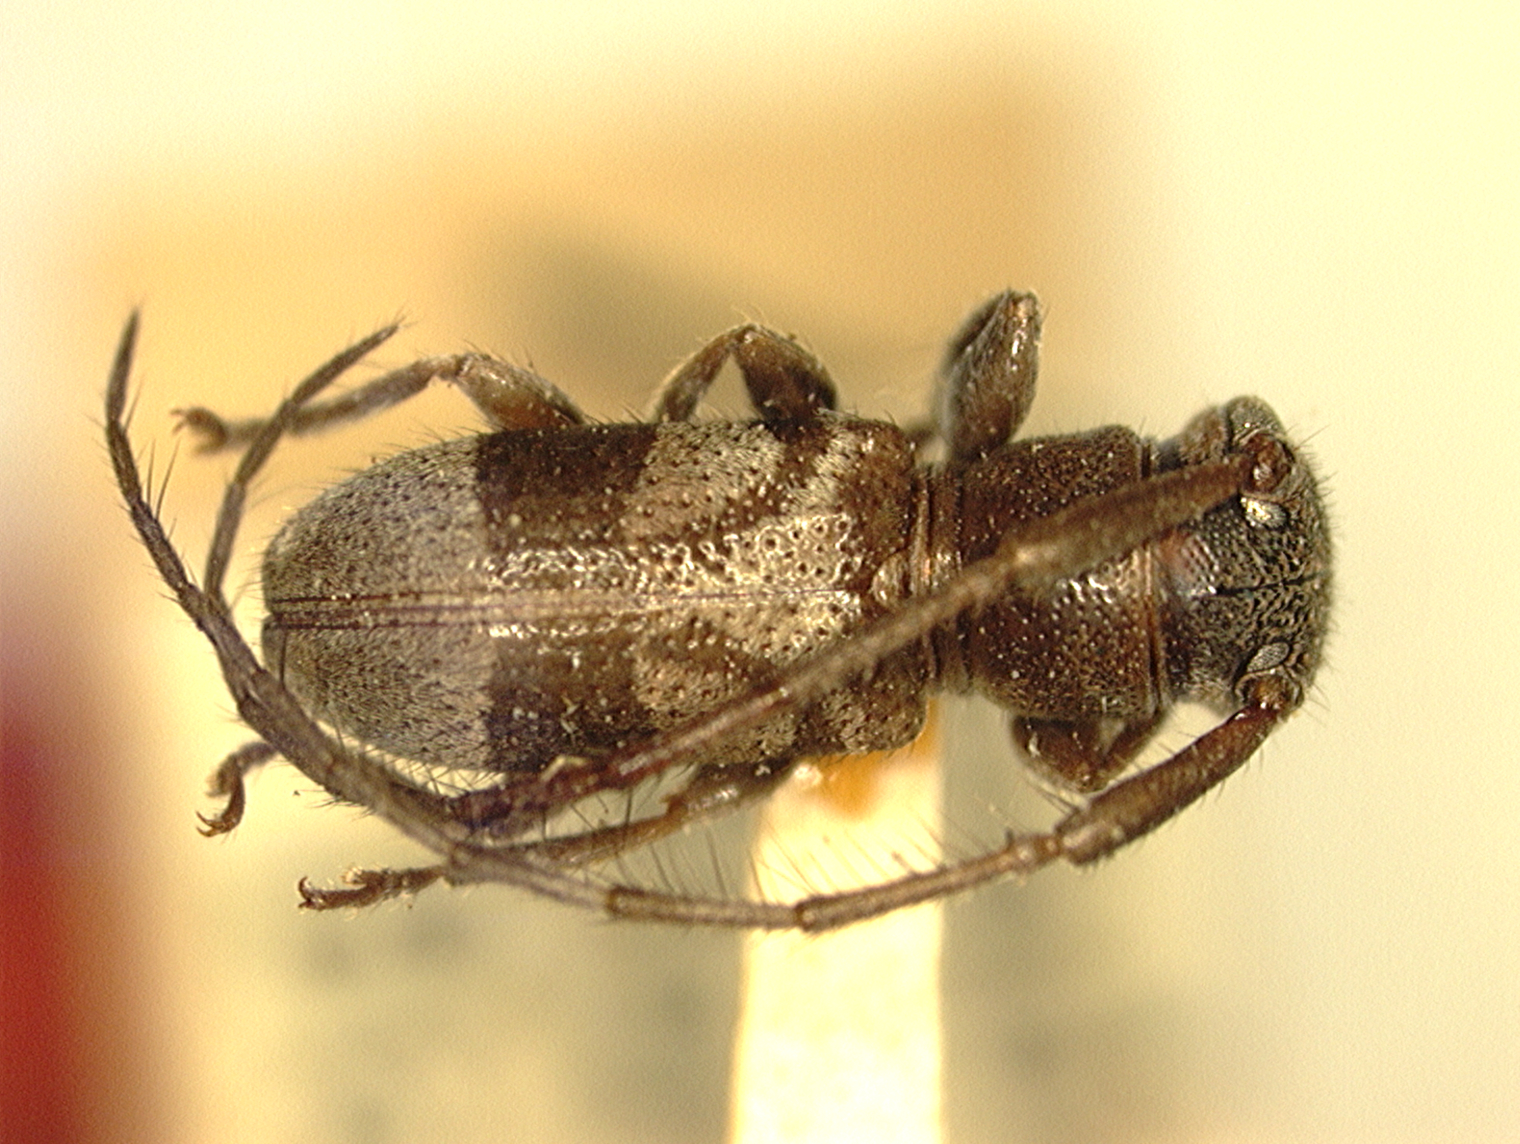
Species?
Neoegesina varia
